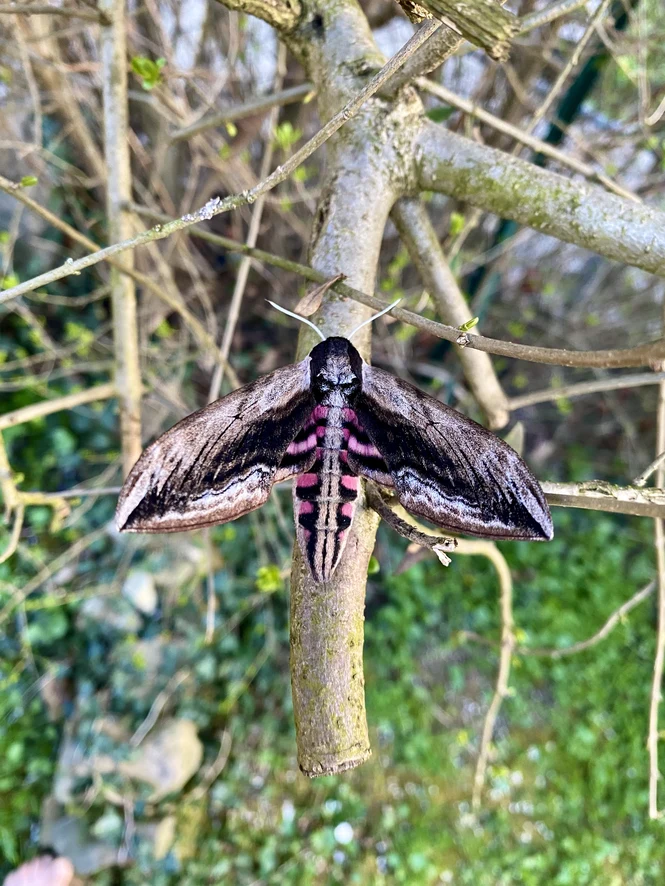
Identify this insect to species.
Sphinx ligustri
